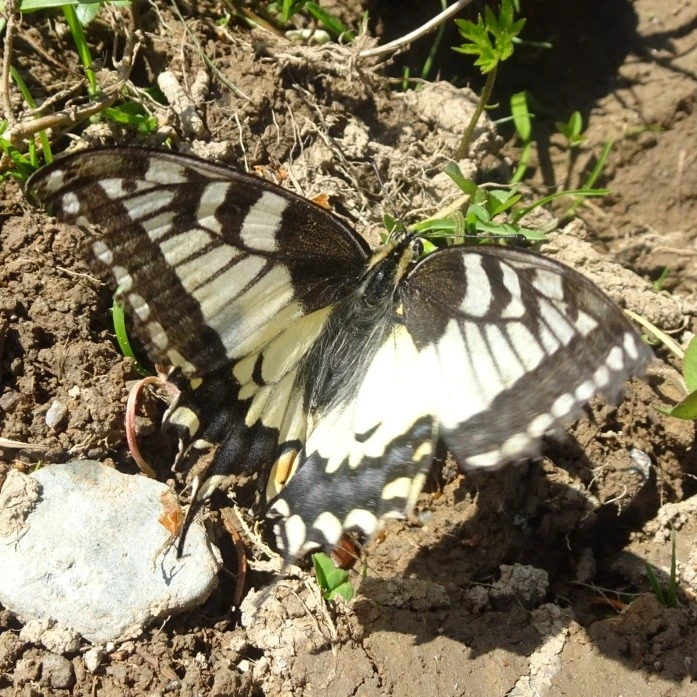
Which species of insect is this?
Papilio machaon
